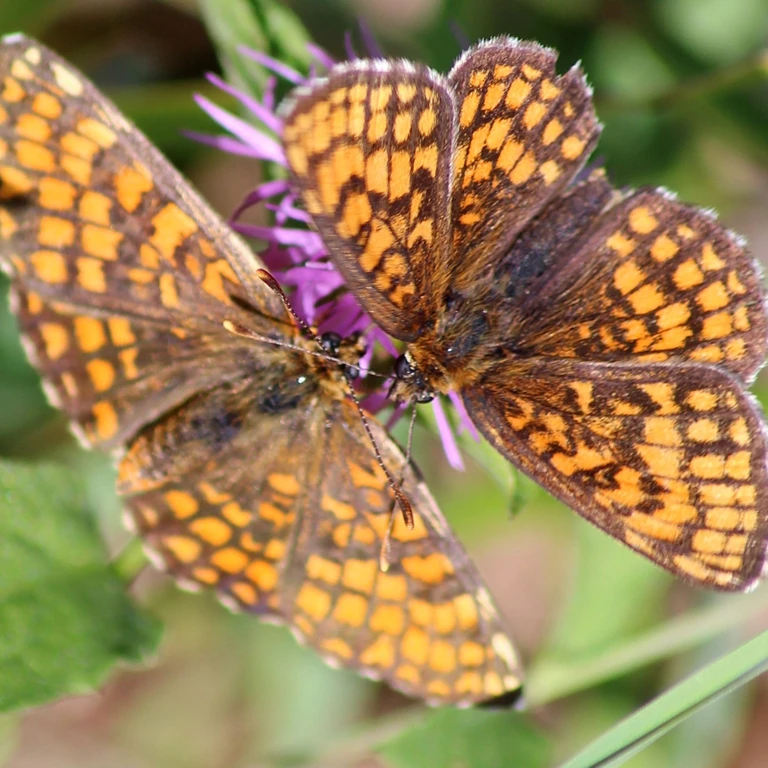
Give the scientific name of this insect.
Melitaea athalia
